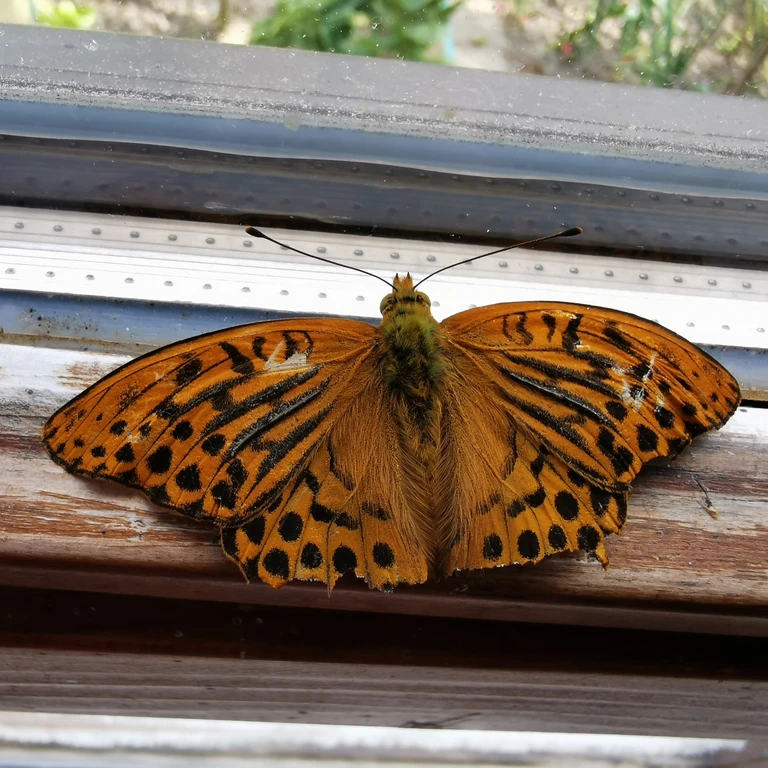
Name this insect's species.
Argynnis paphia
